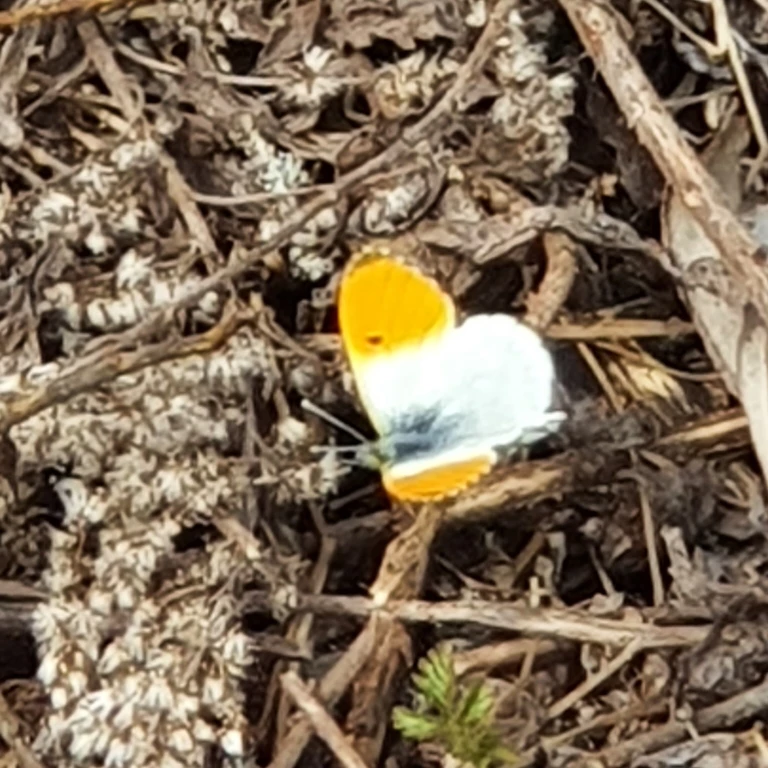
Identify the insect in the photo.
Anthocharis cardamines
